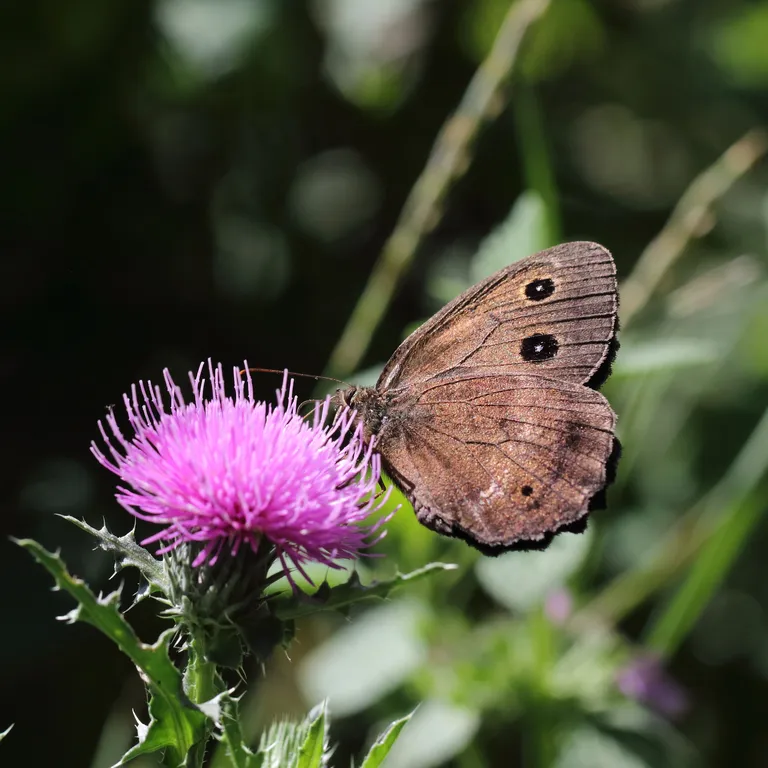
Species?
Minois dryas
